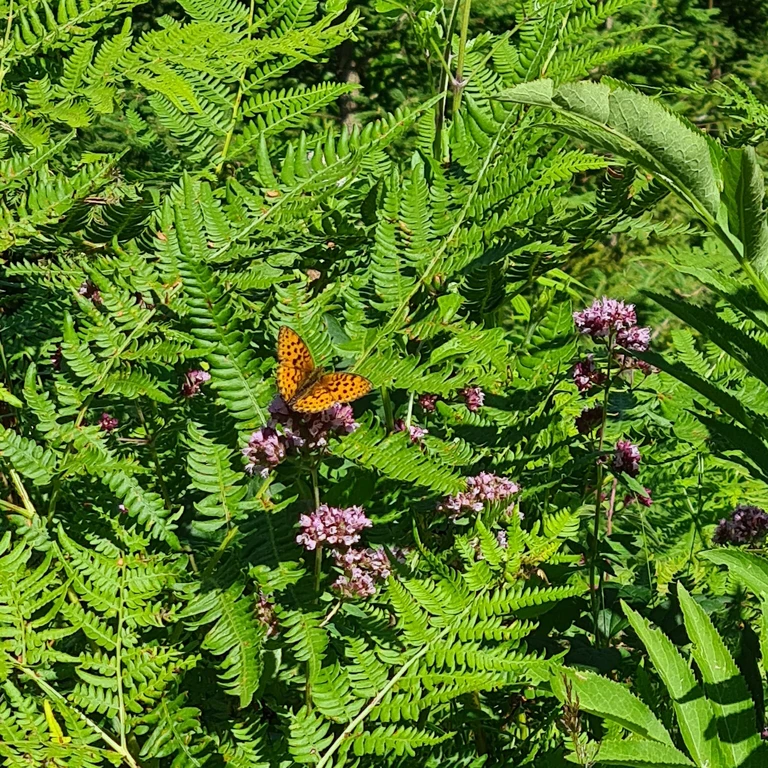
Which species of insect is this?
Brenthis daphne
